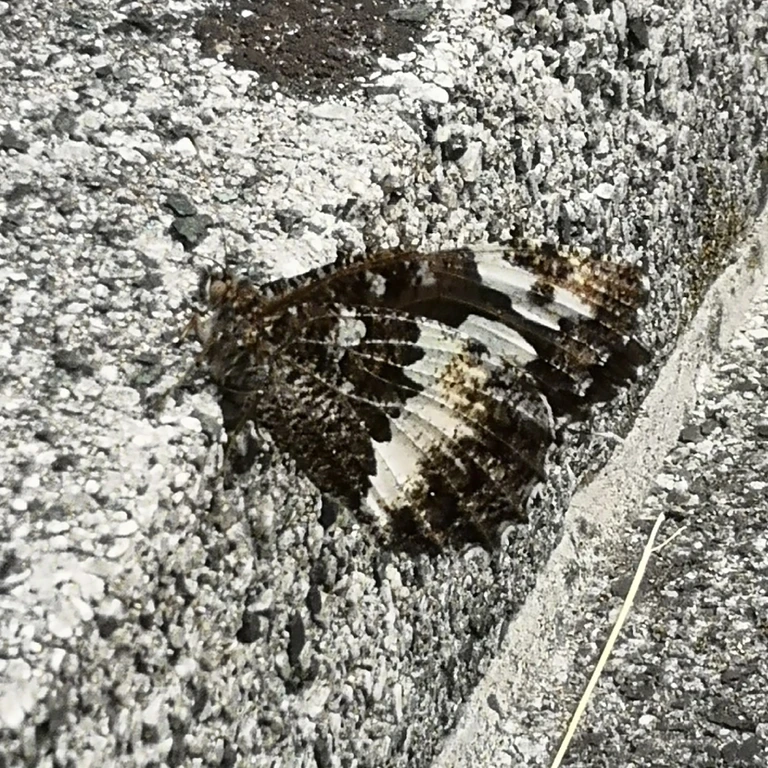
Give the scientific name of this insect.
Brintesia circe
